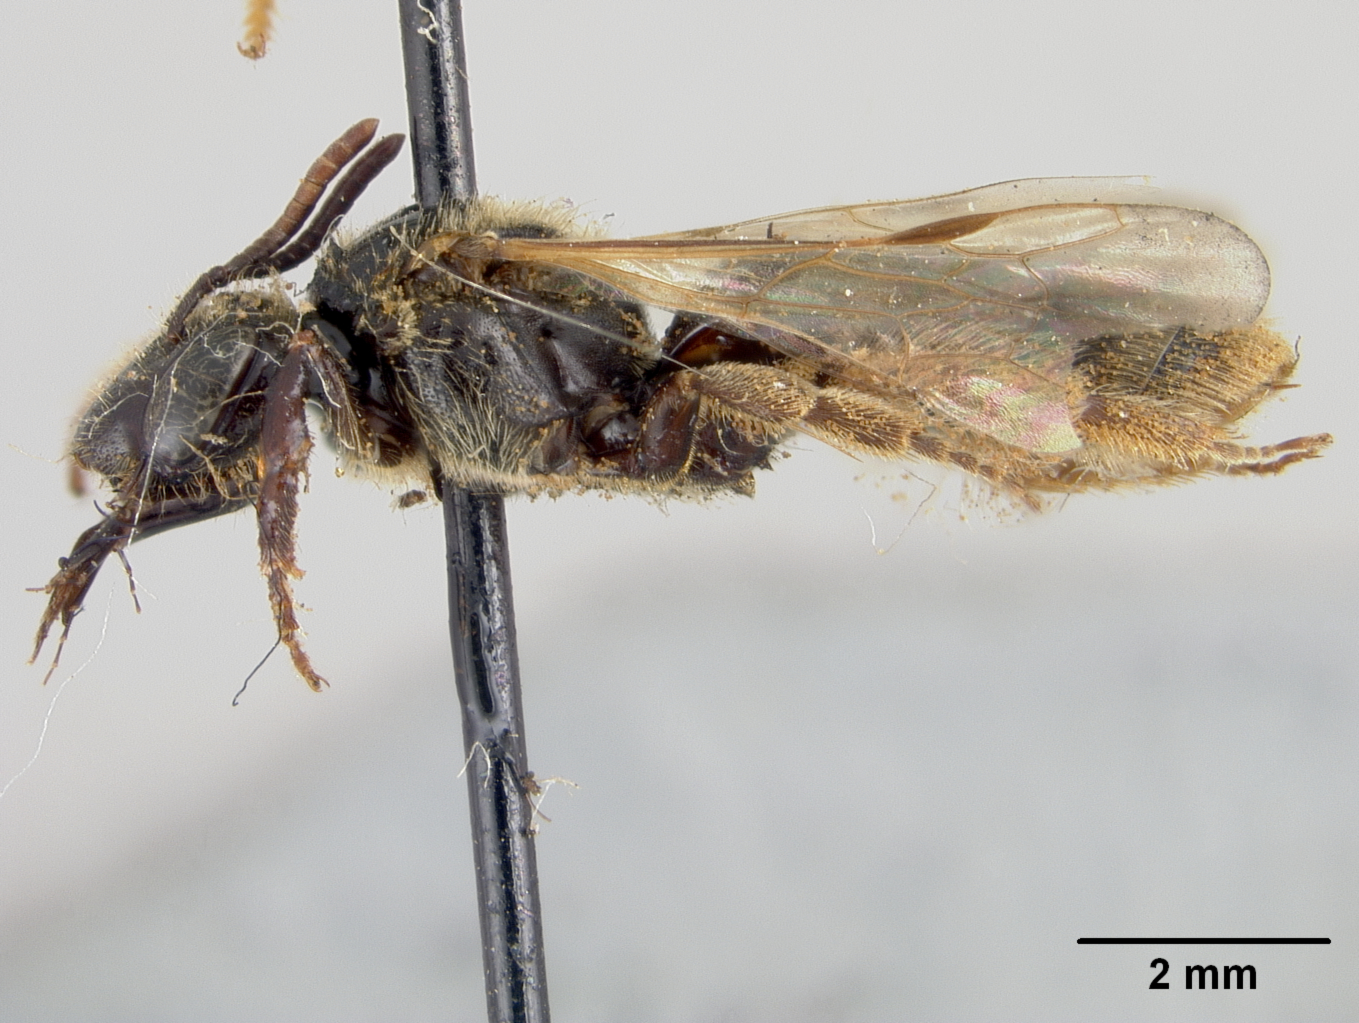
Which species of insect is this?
Panurginus piercei
